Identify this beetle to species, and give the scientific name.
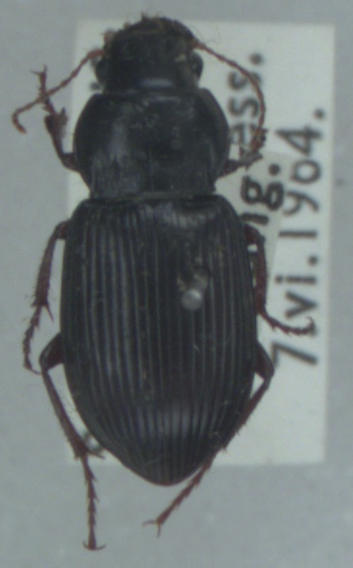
Amara aulica
